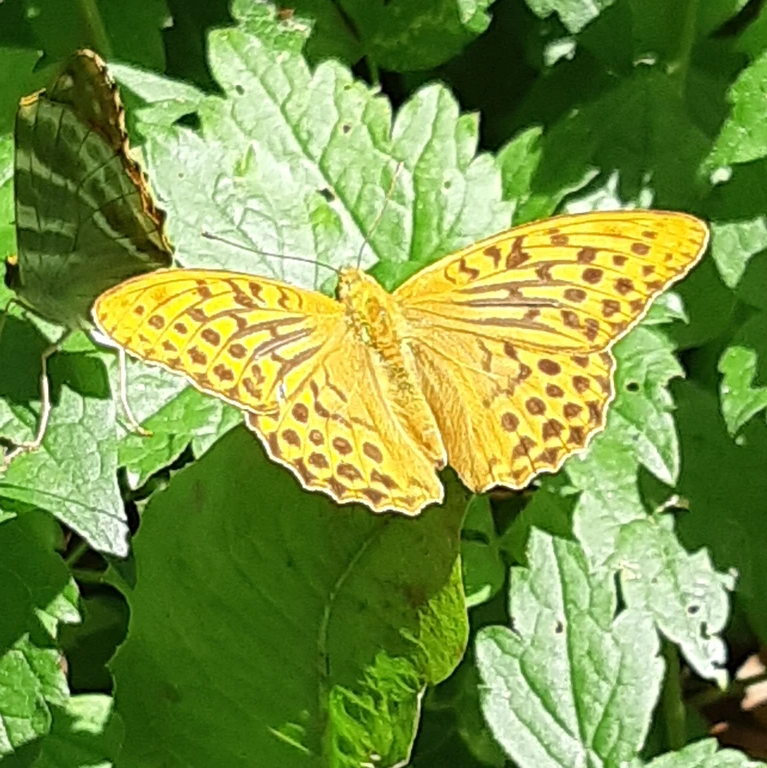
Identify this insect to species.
Argynnis paphia
